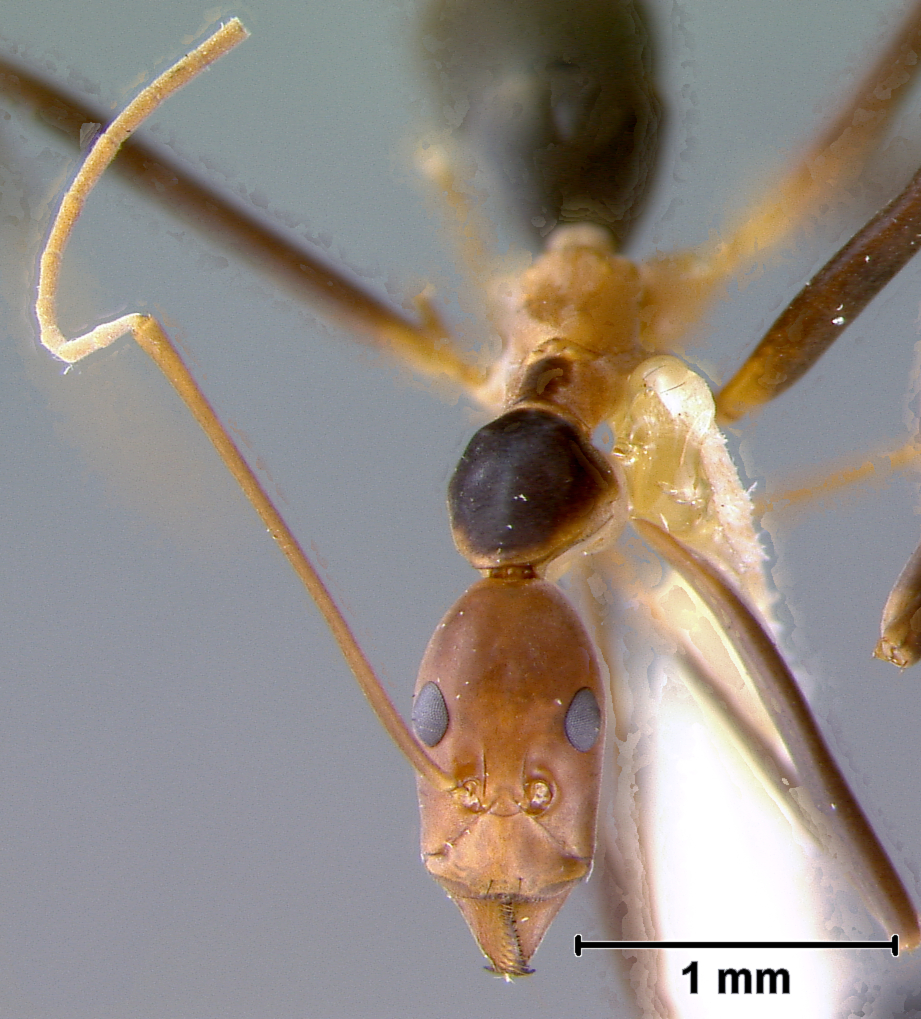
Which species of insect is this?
Leptomyrmex erythrocephalus
